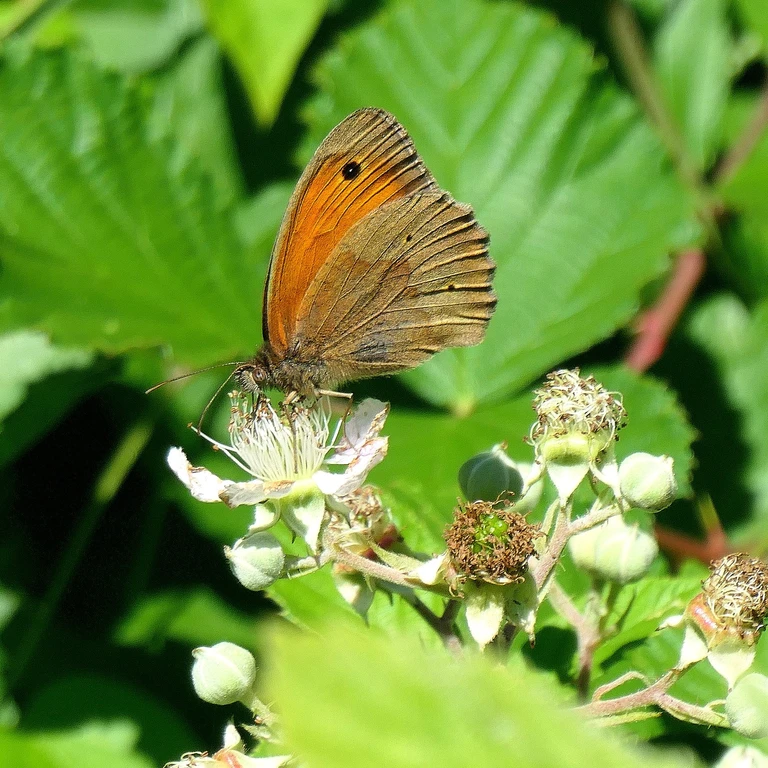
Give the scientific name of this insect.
Maniola jurtina
